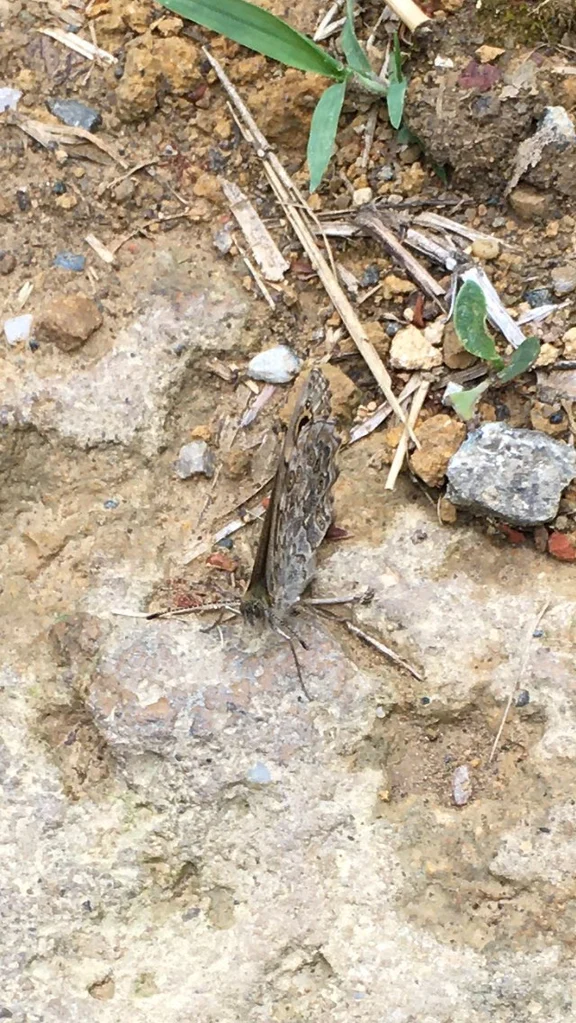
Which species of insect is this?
Lasiommata megera (also Pararge megera)
